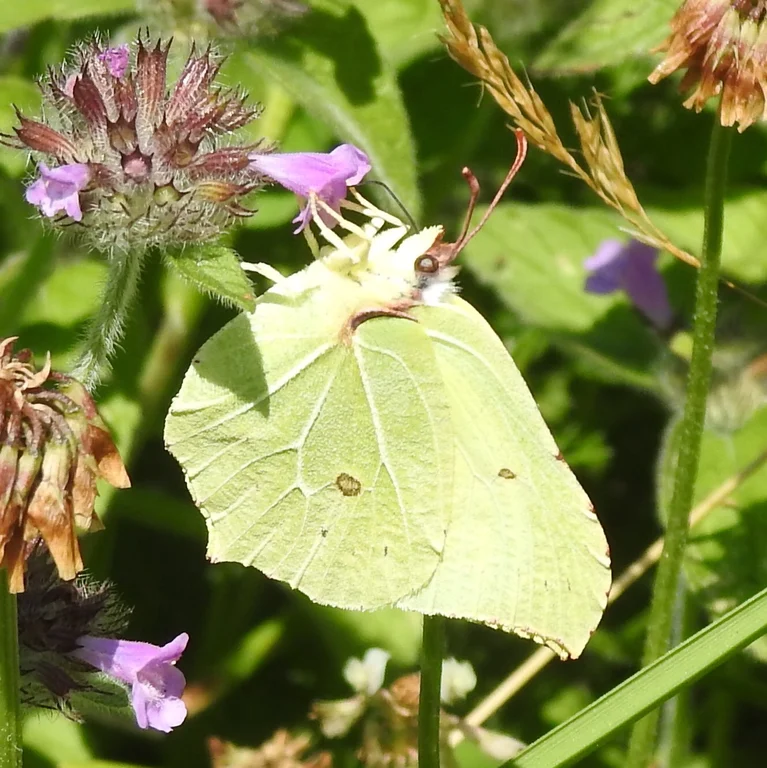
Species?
Gonepteryx rhamni
